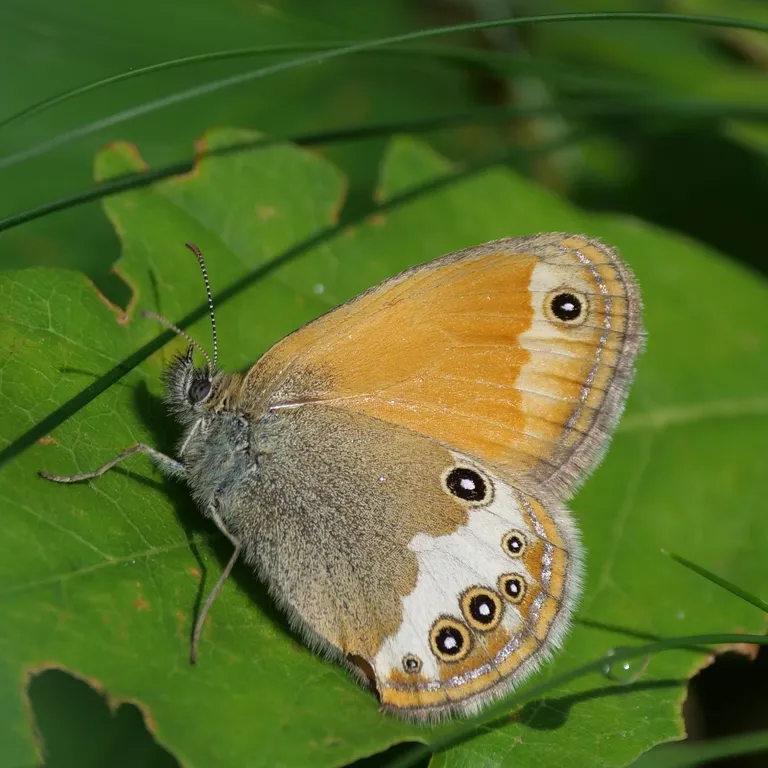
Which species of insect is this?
Coenonympha arcania
